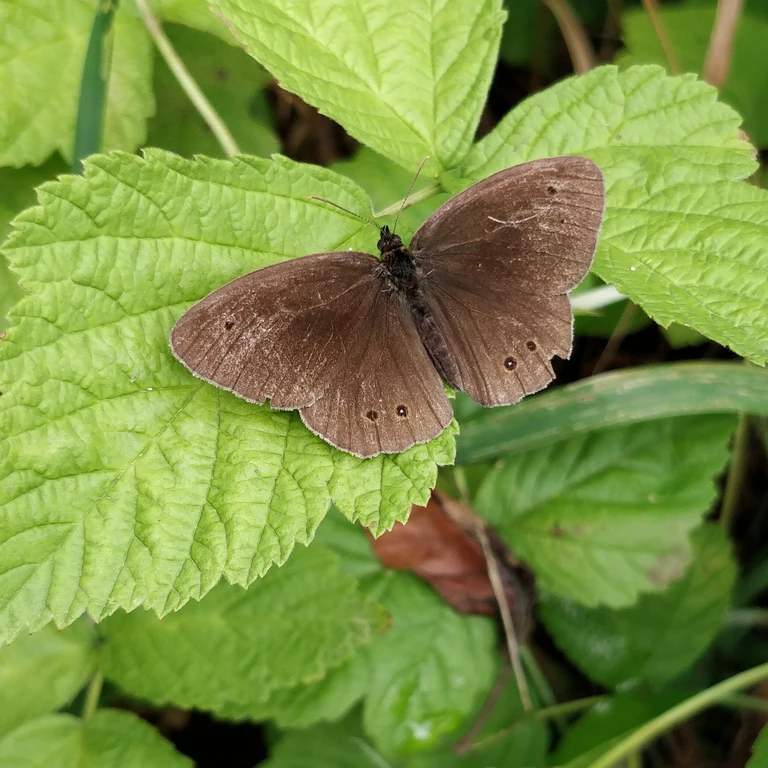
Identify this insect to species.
Aphantopus hyperantus
